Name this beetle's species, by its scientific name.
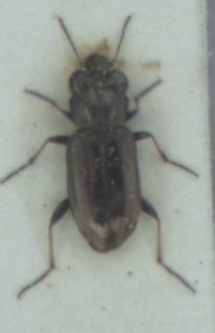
Notiophilus biguttatus
